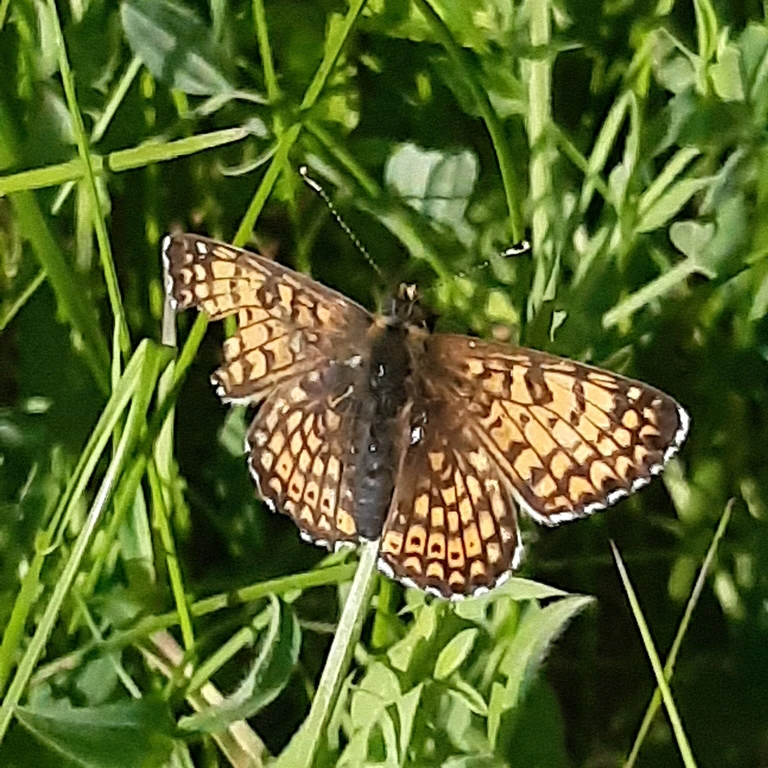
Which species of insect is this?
Melitaea cinxia
